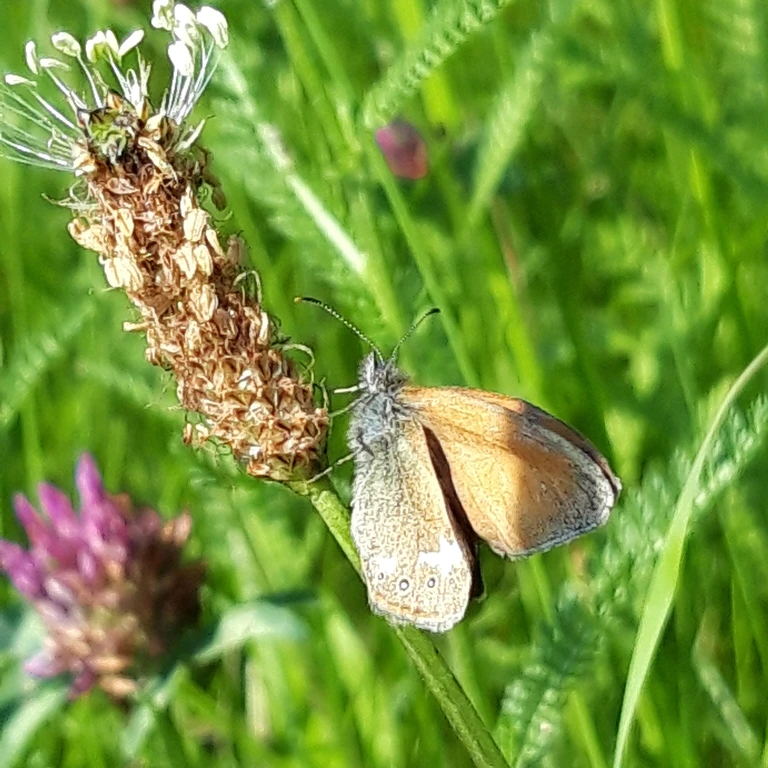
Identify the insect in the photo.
Coenonympha glycerion (also Coenonympha iphis)
